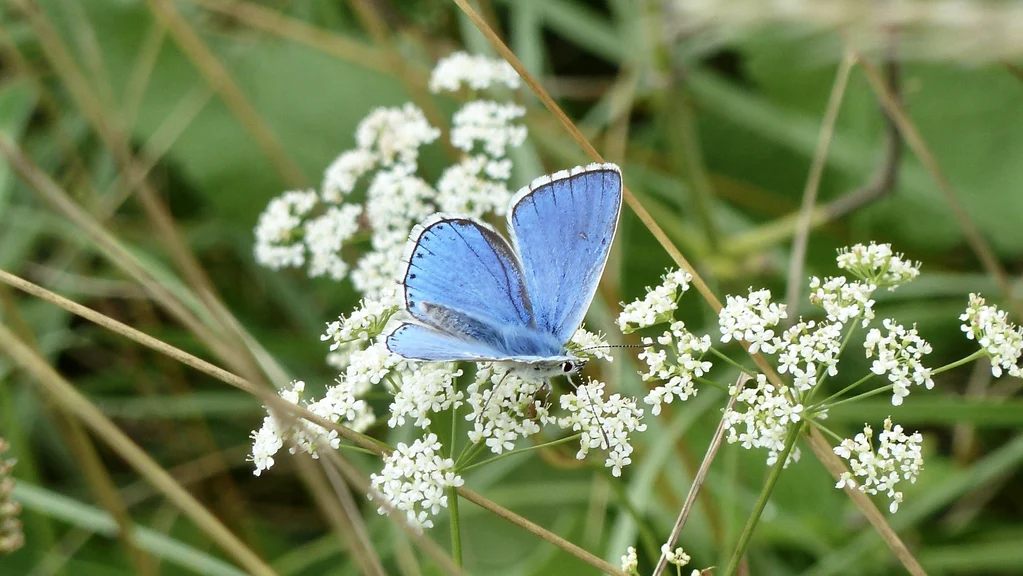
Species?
Lysandra bellargus
